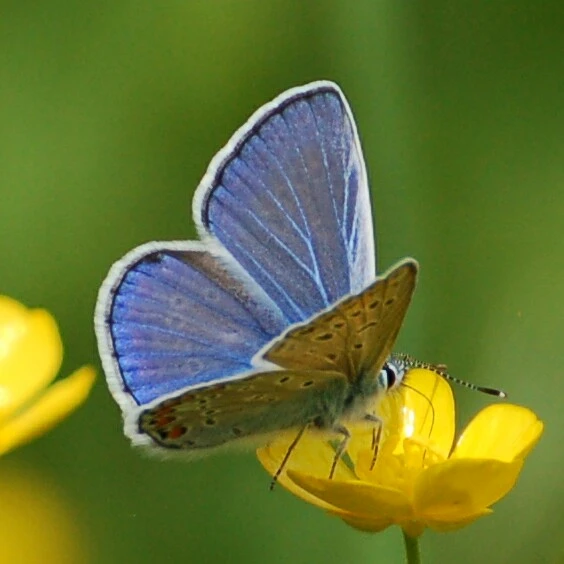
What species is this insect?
Polyommatus icarus
